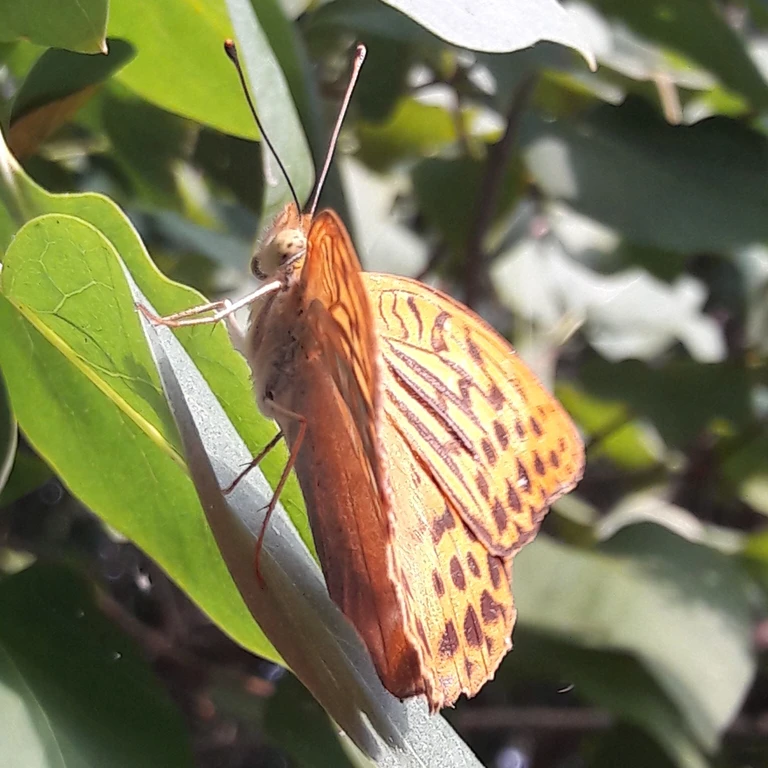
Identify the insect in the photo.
Argynnis paphia
